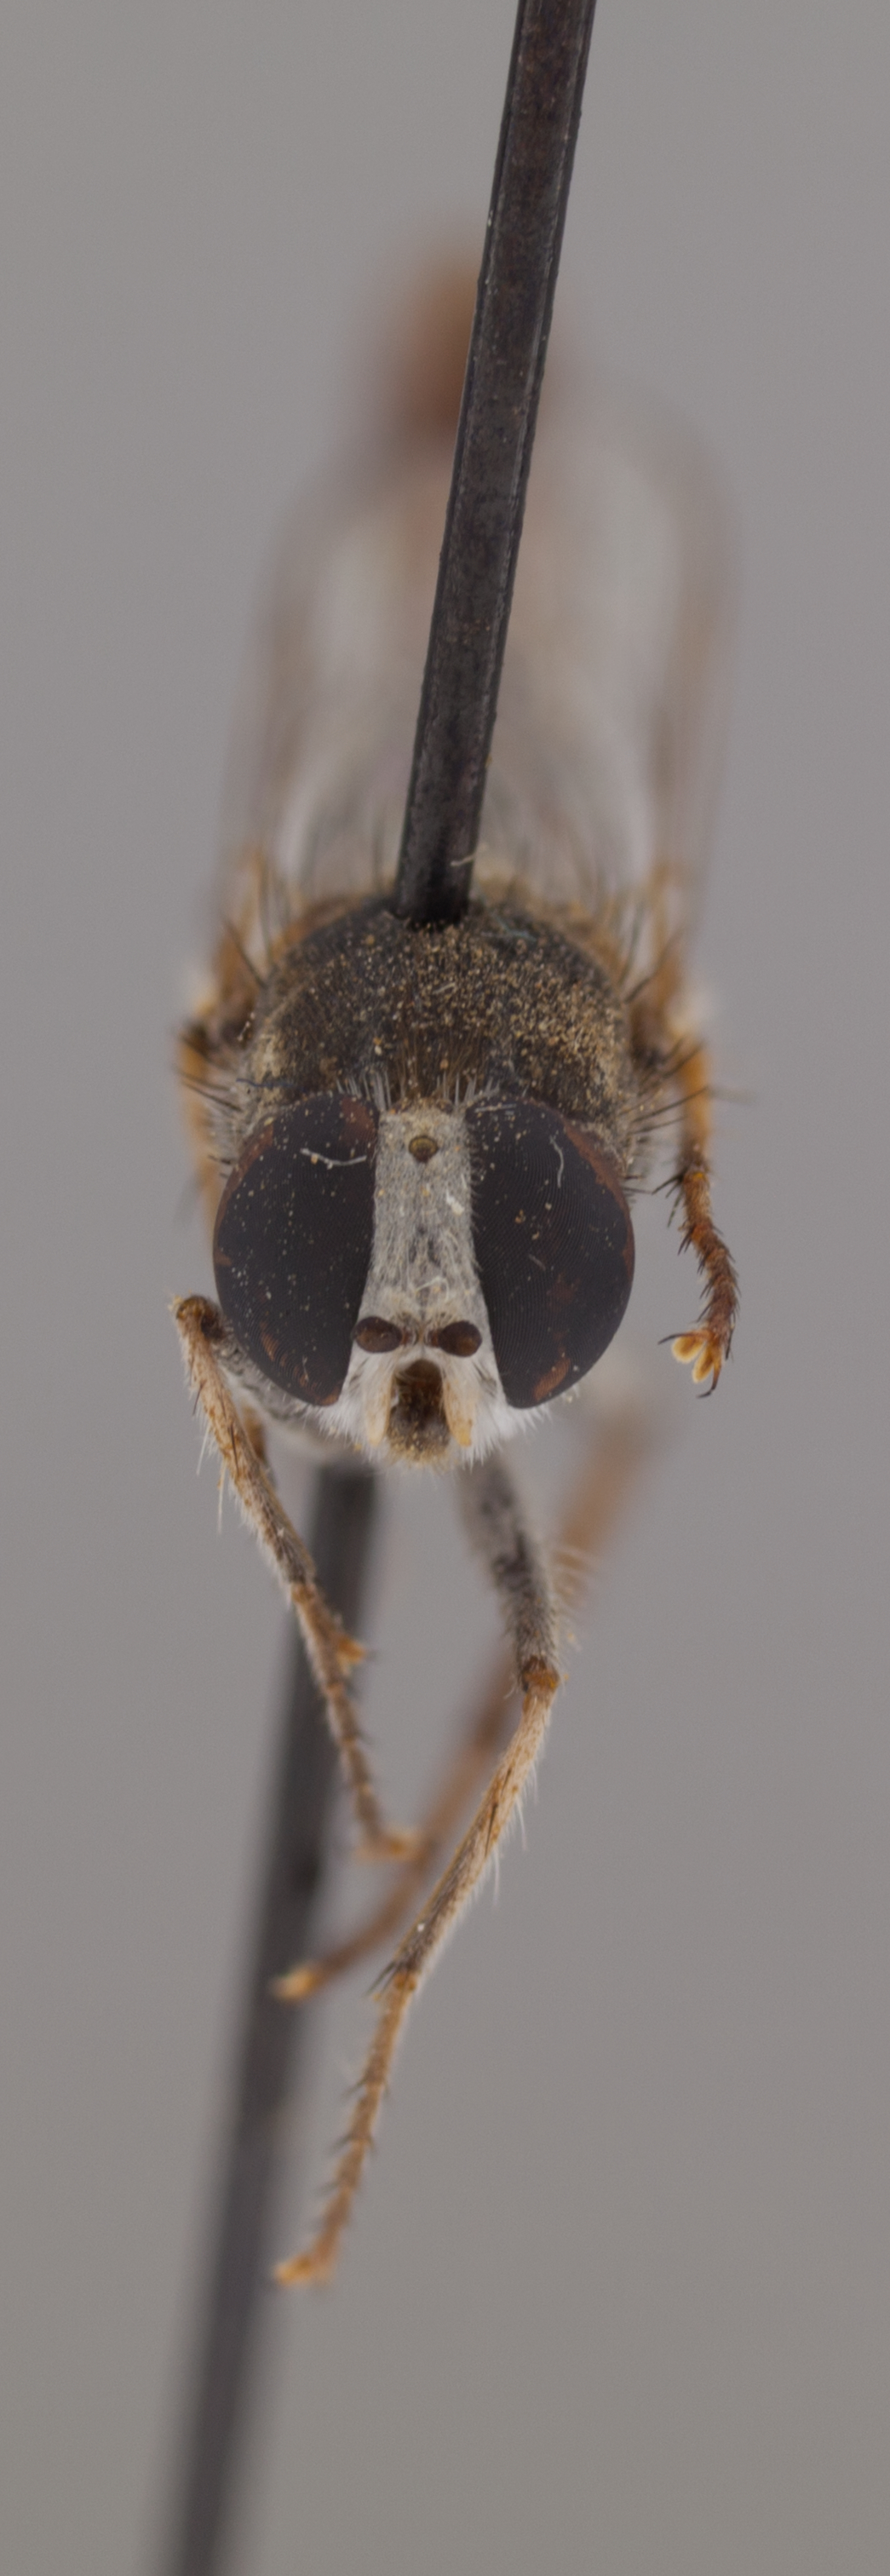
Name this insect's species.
Apiocera painteri
